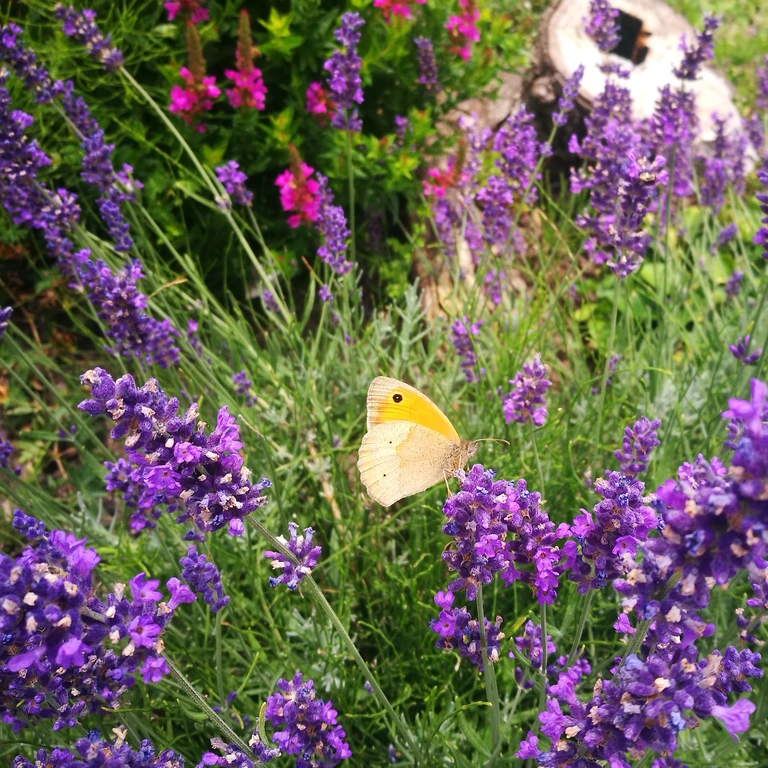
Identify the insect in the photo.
Maniola jurtina
